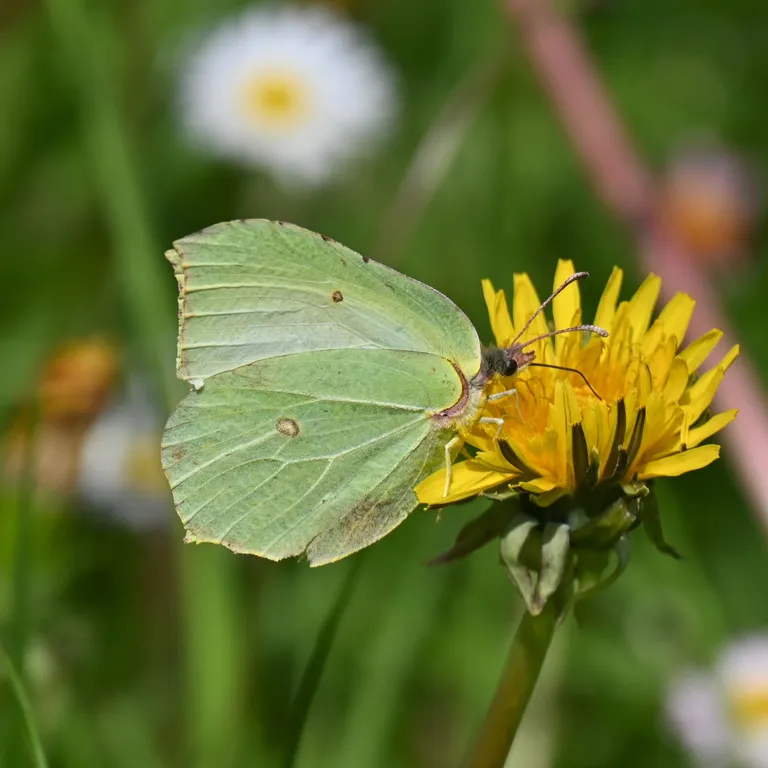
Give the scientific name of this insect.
Gonepteryx rhamni
